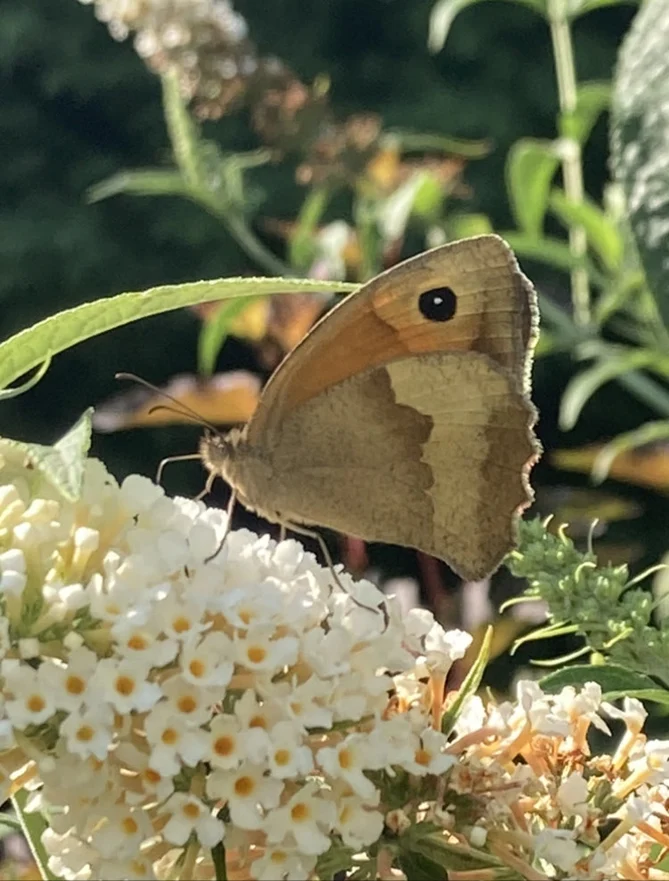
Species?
Maniola jurtina
